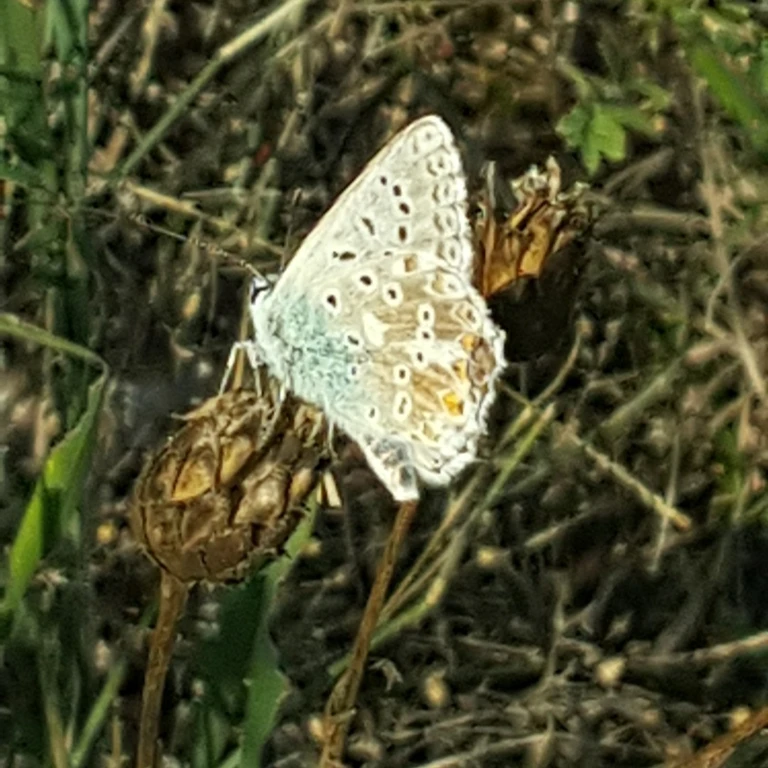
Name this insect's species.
Lysandra coridon
